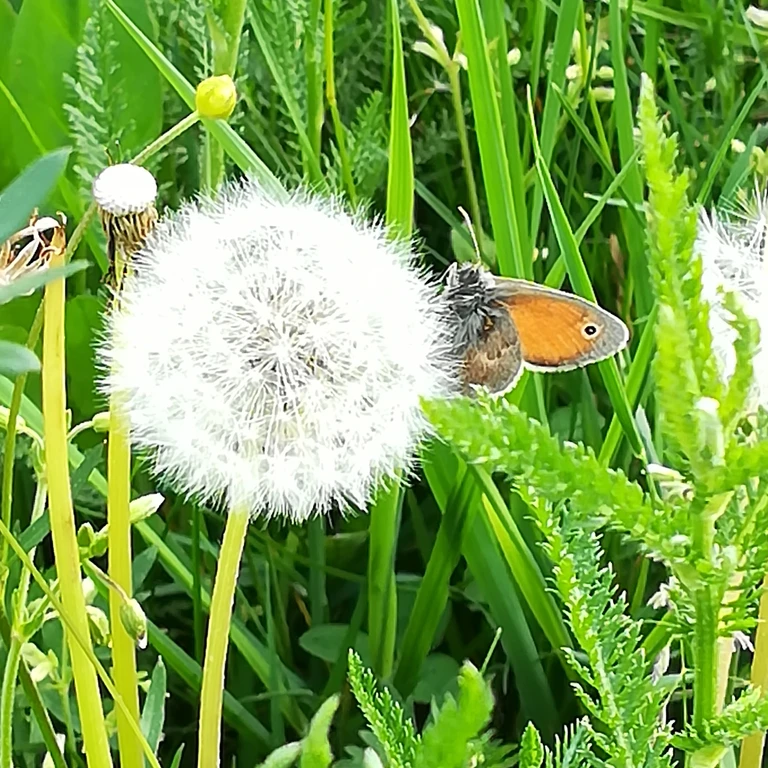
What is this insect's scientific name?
Coenonympha pamphilus
